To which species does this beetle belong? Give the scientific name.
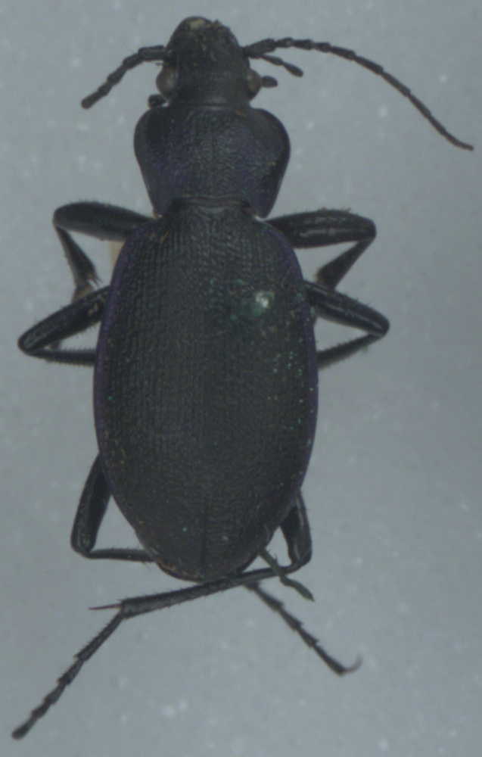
Carabus problematicus
